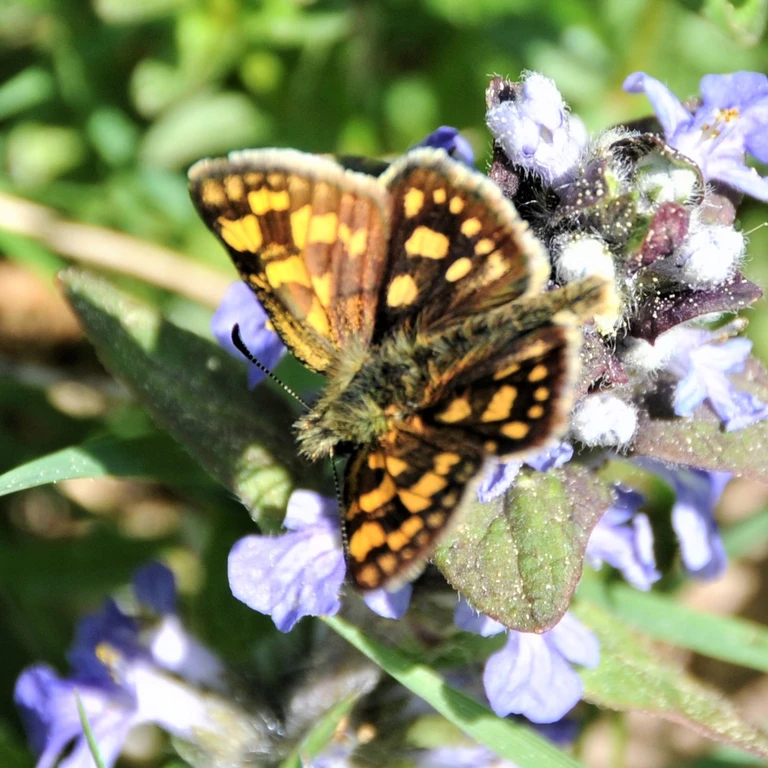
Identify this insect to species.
Carterocephalus palaemon
